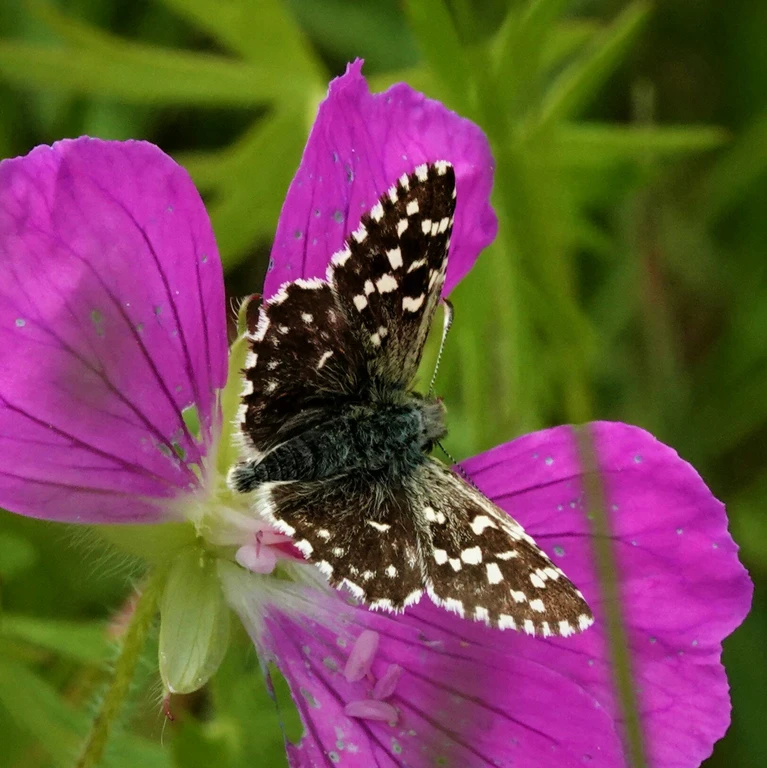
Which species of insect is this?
Pyrgus malvae
